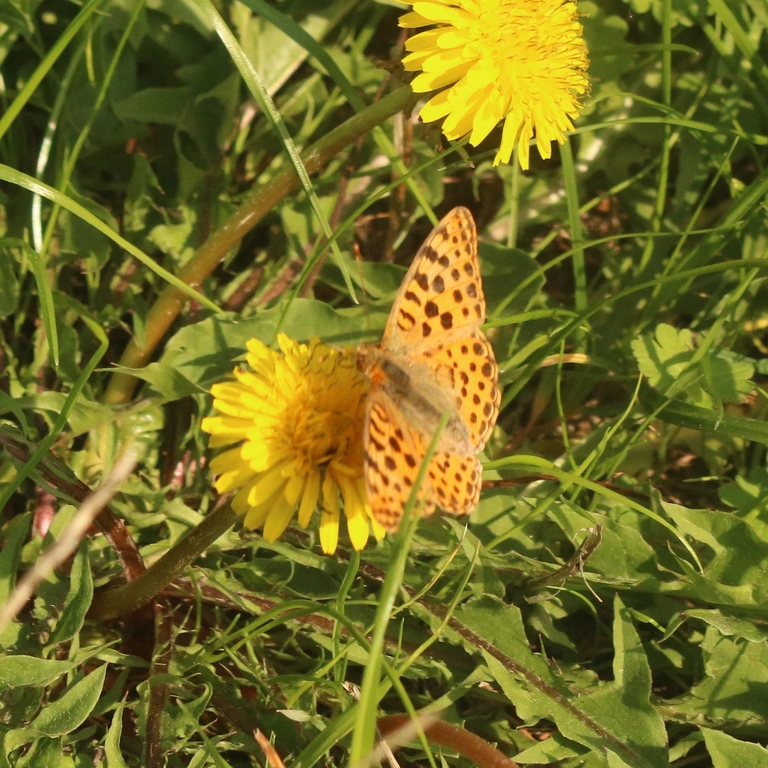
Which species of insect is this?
Issoria lathonia
